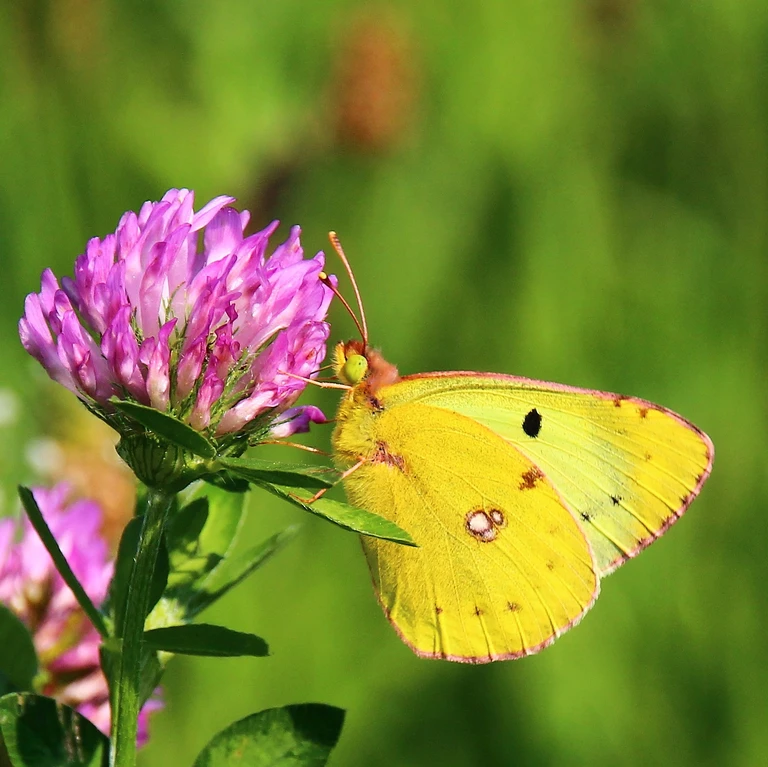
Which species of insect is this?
Colias croceus
